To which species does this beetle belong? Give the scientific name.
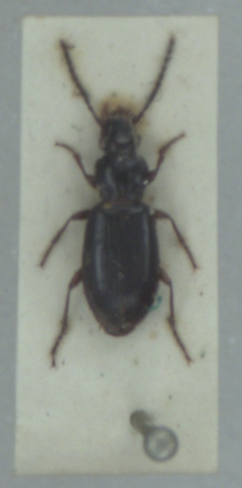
Patrobus assimilis
